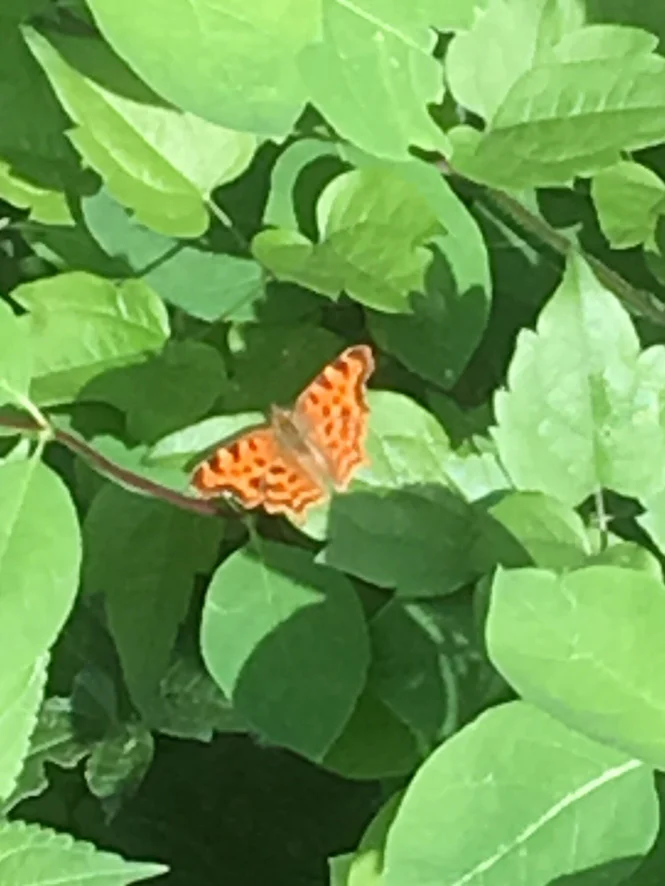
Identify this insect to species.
Polygonia c-album
